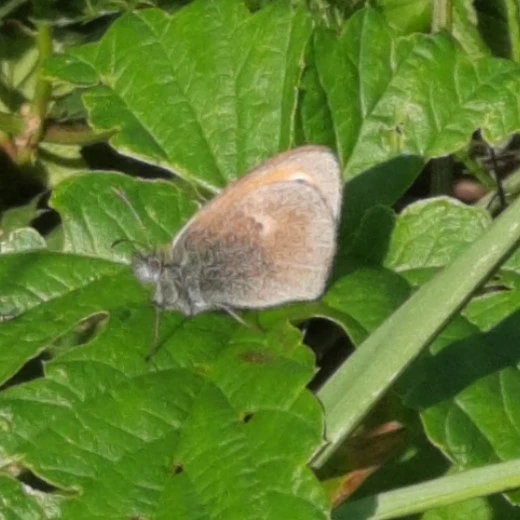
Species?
Coenonympha pamphilus
